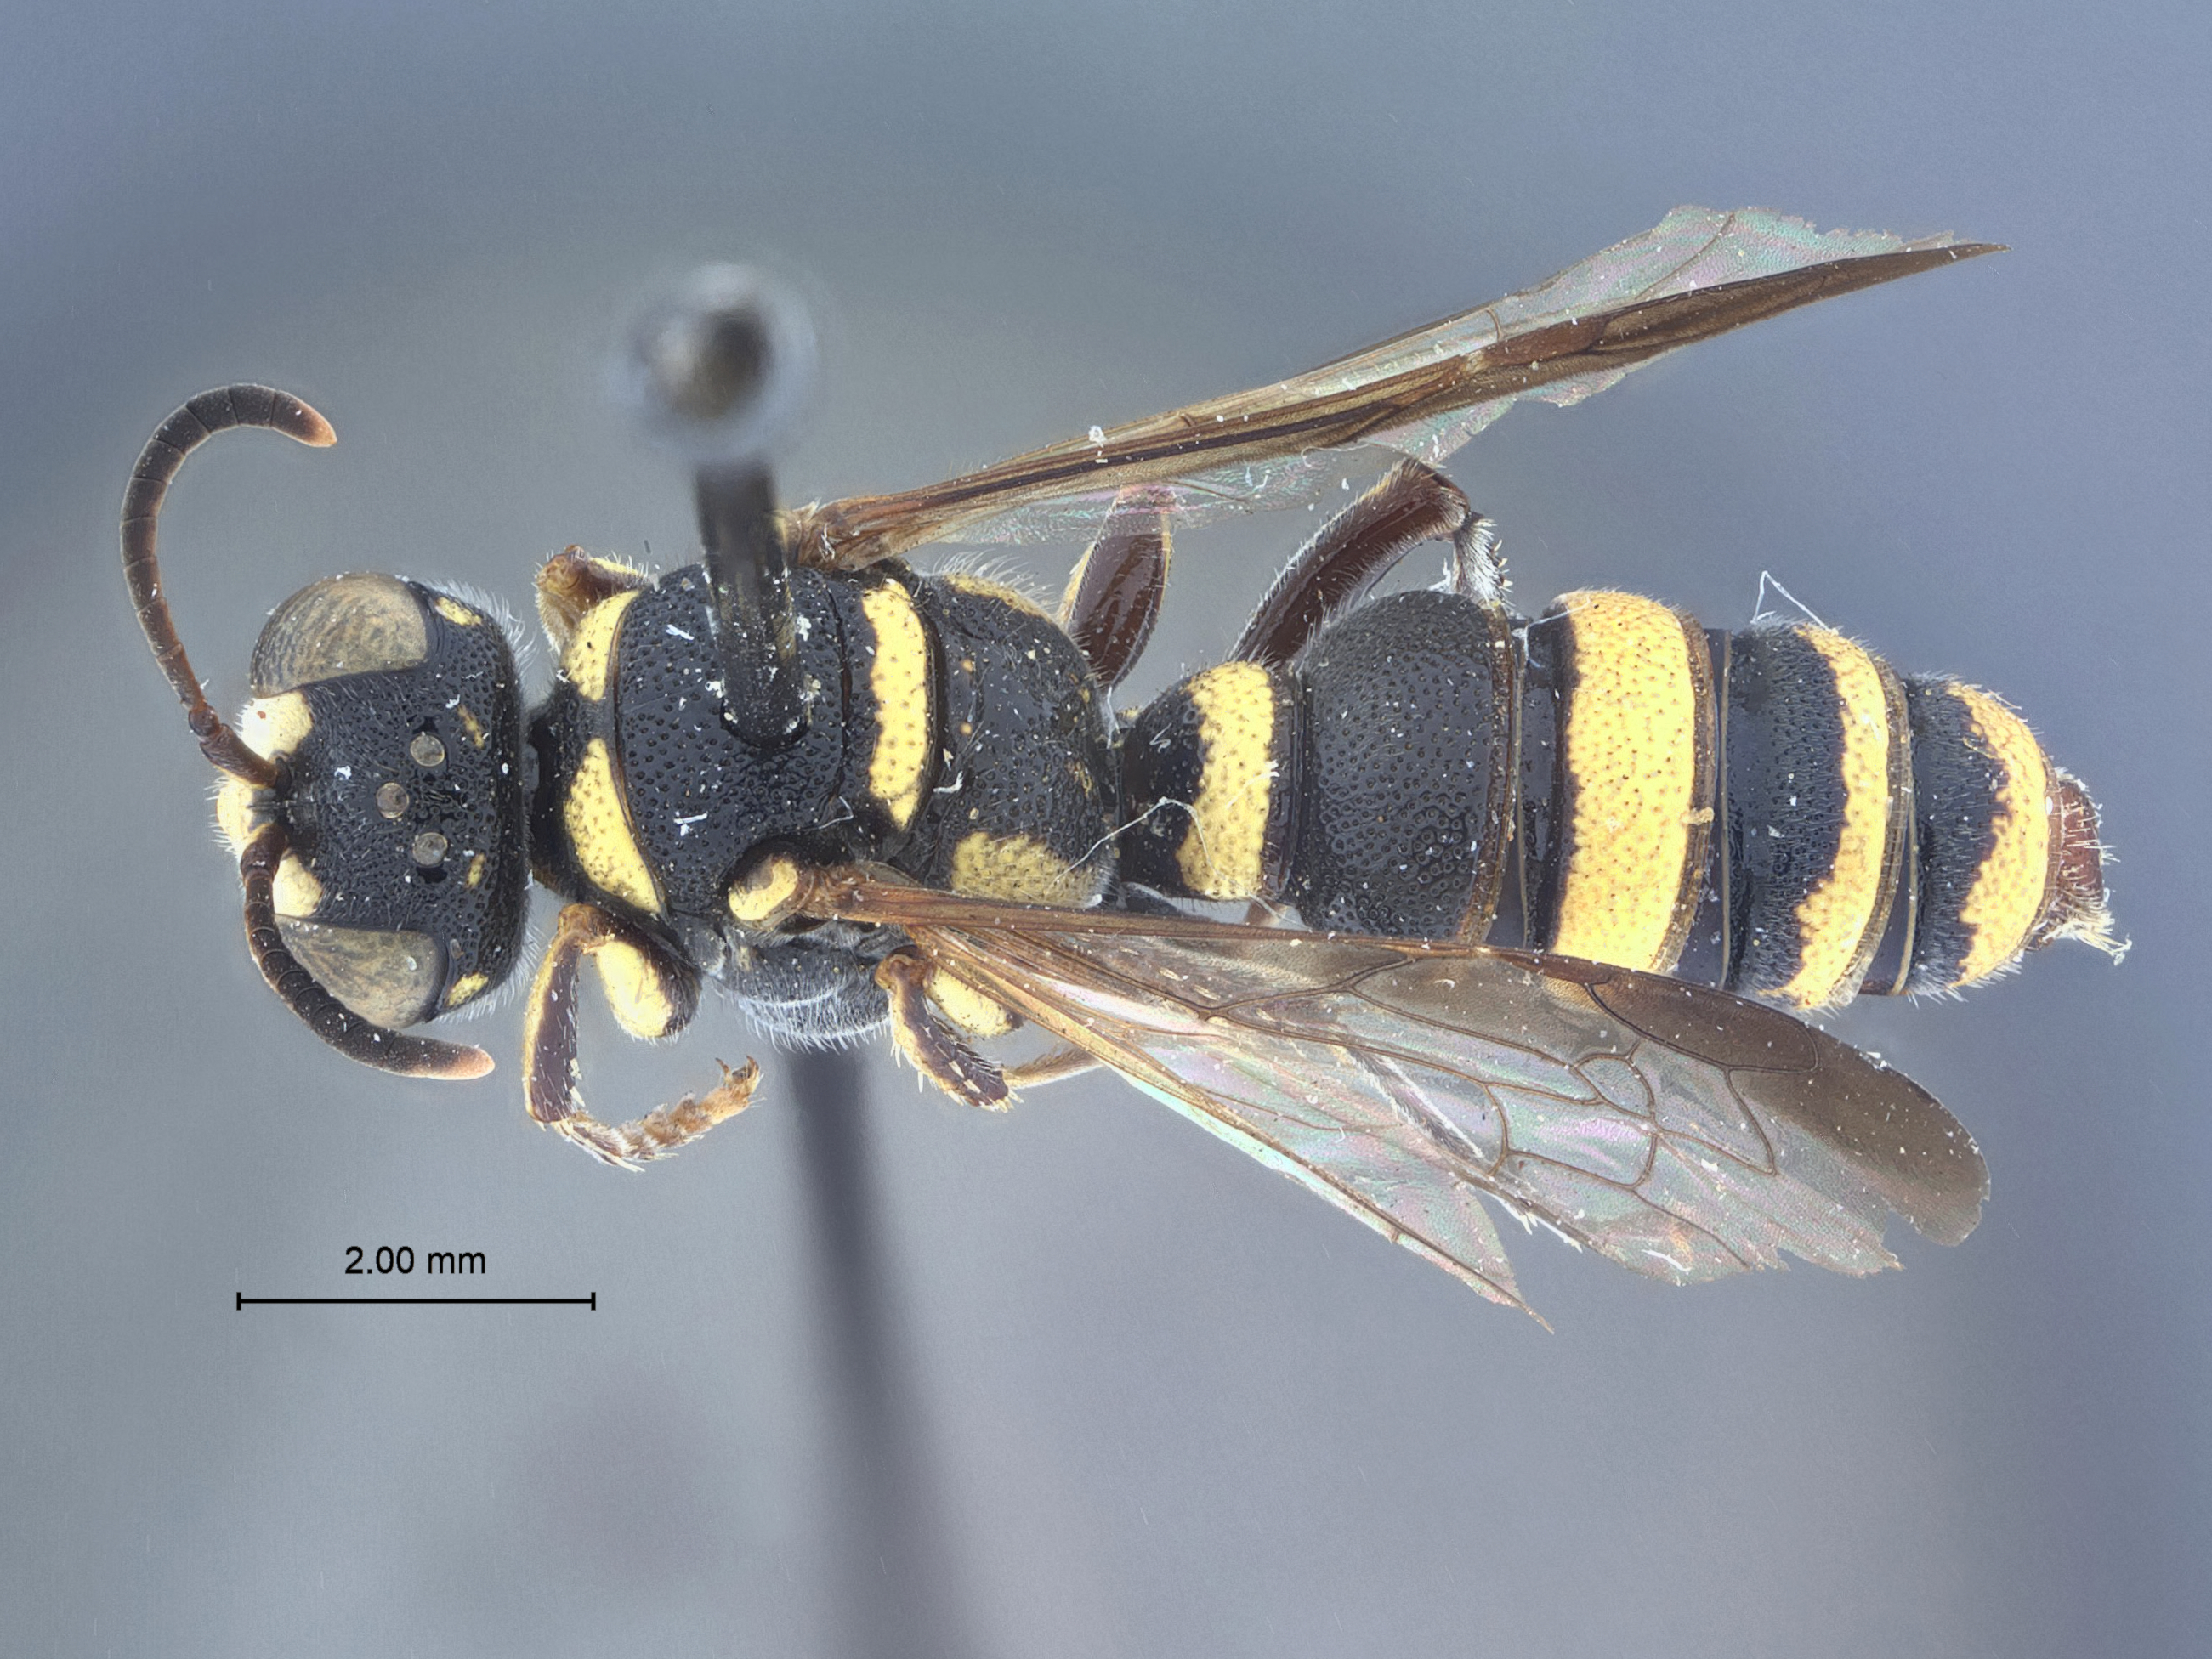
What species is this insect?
Cerceris inselita
